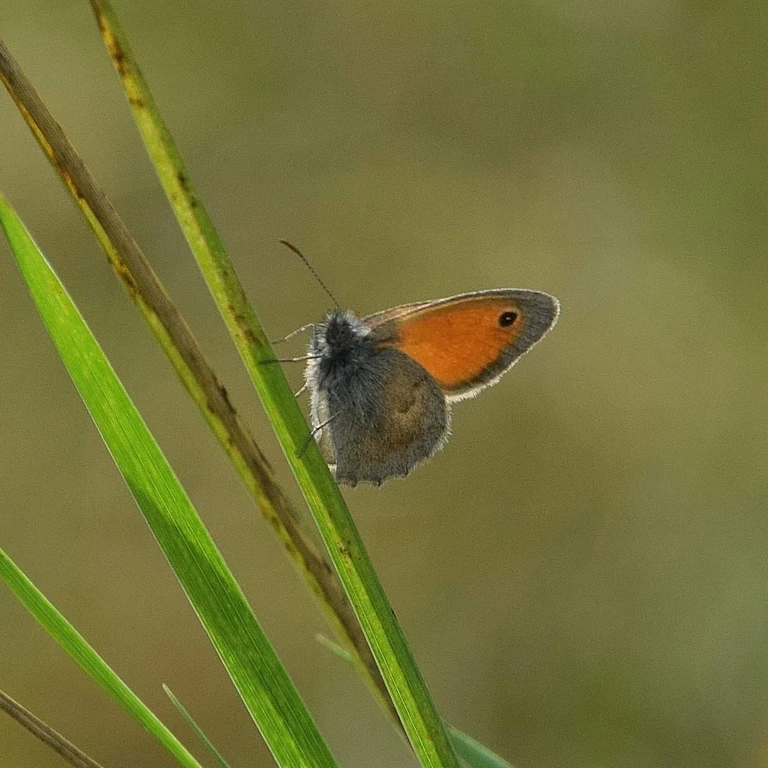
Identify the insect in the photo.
Coenonympha pamphilus
